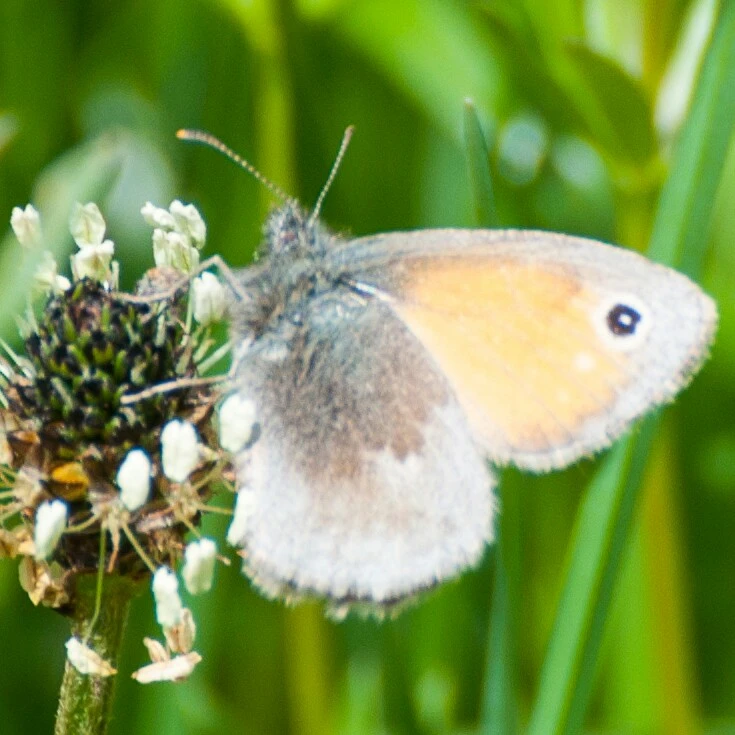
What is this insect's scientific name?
Coenonympha pamphilus
